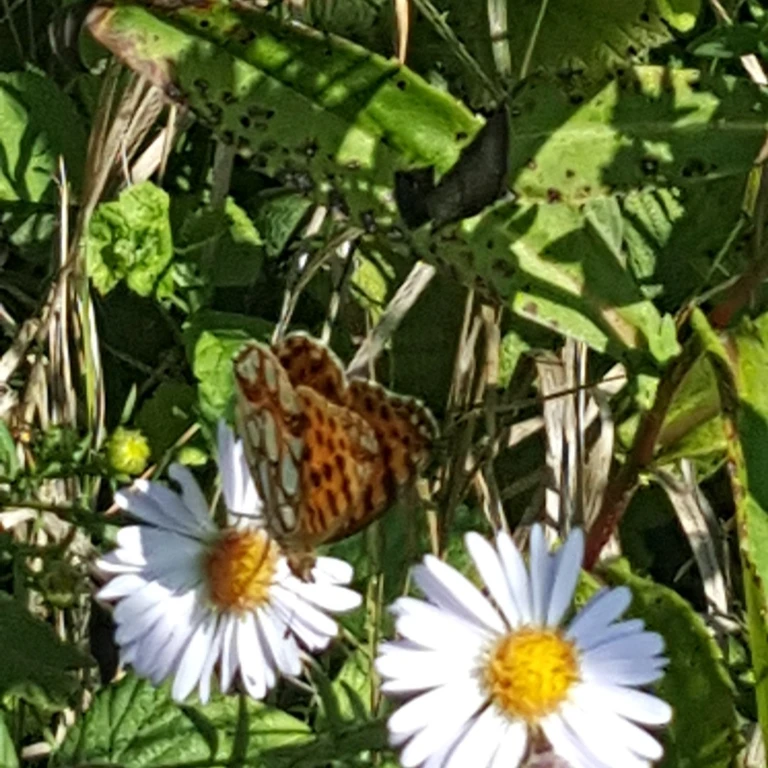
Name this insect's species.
Issoria lathonia
